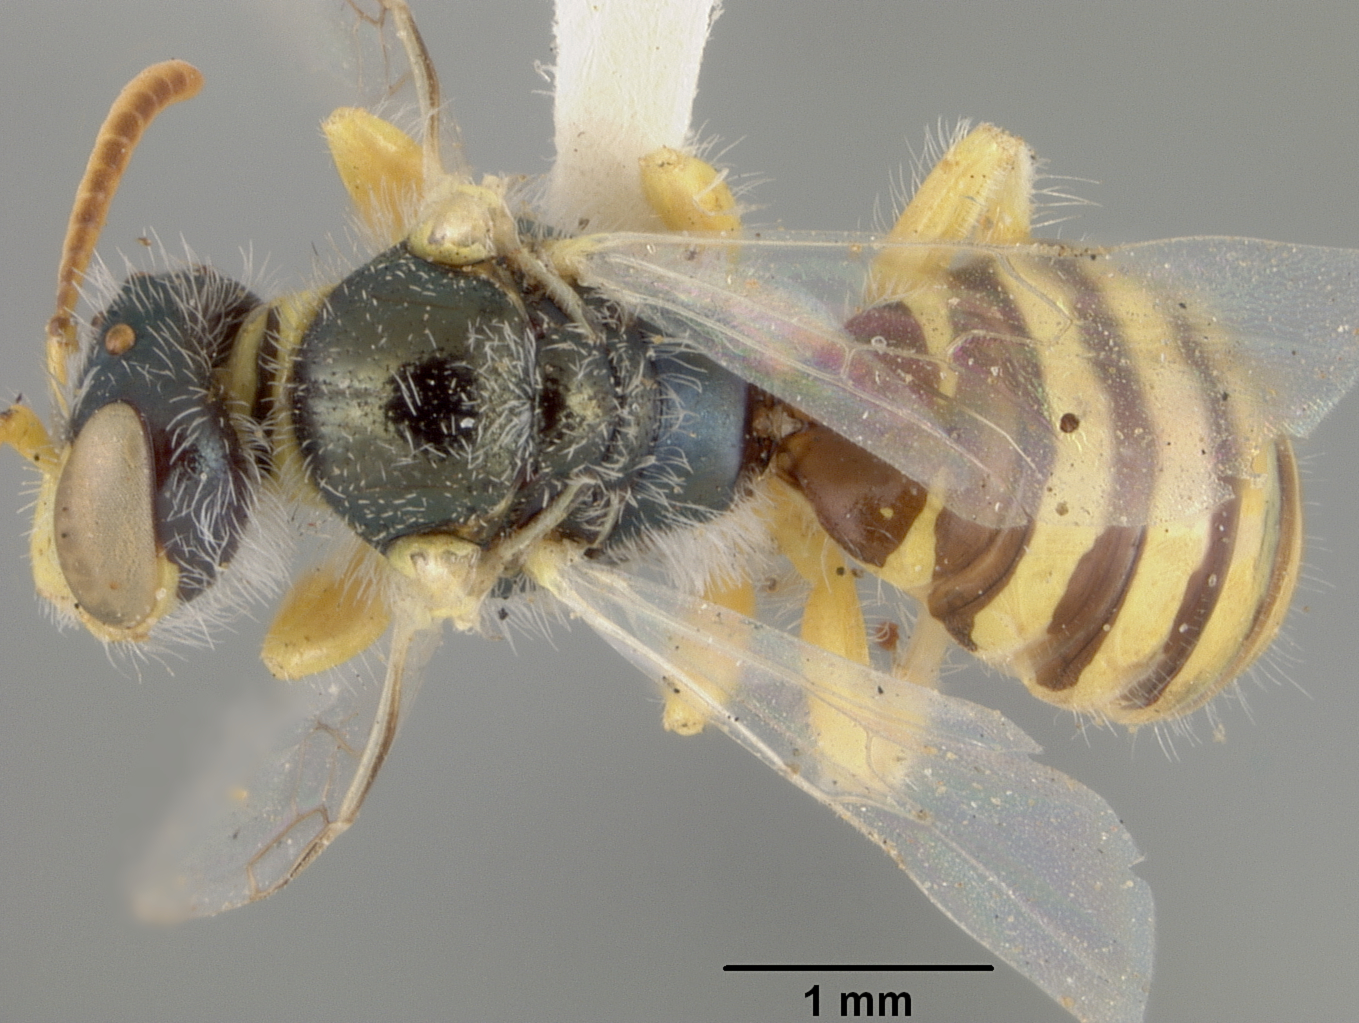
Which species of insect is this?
Perdita chrysothamni
